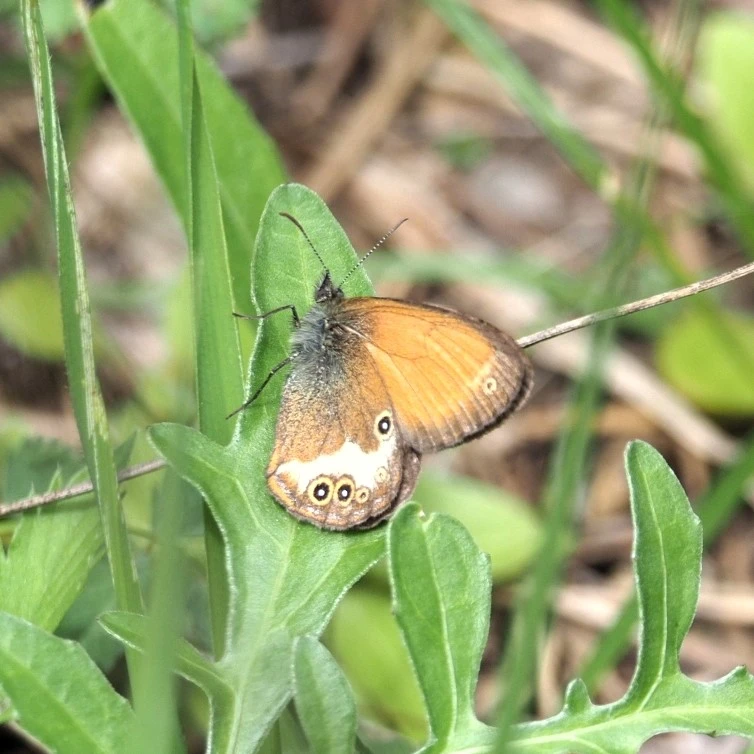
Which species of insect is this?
Coenonympha arcania
